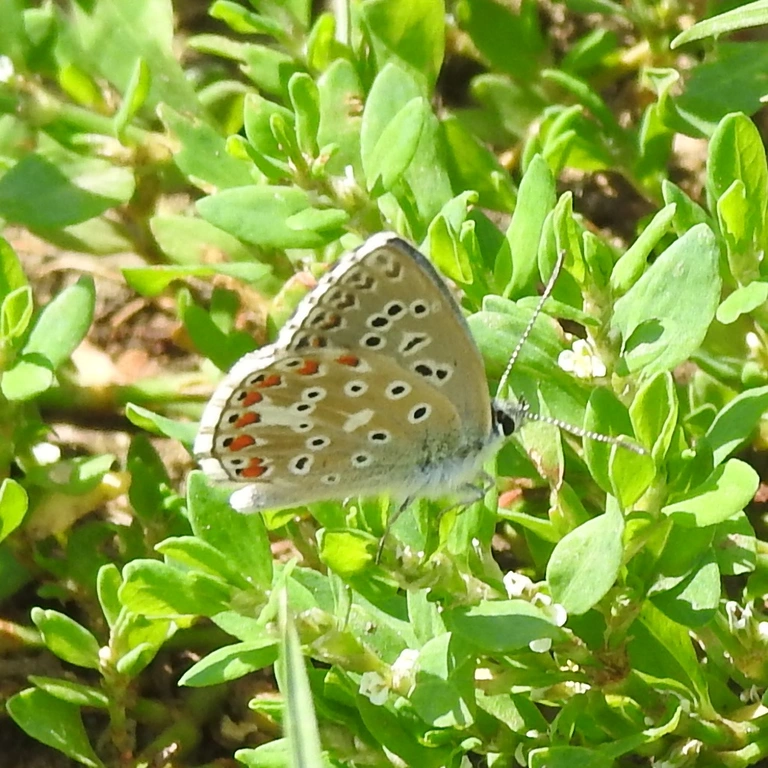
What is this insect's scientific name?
Lysandra bellargus
